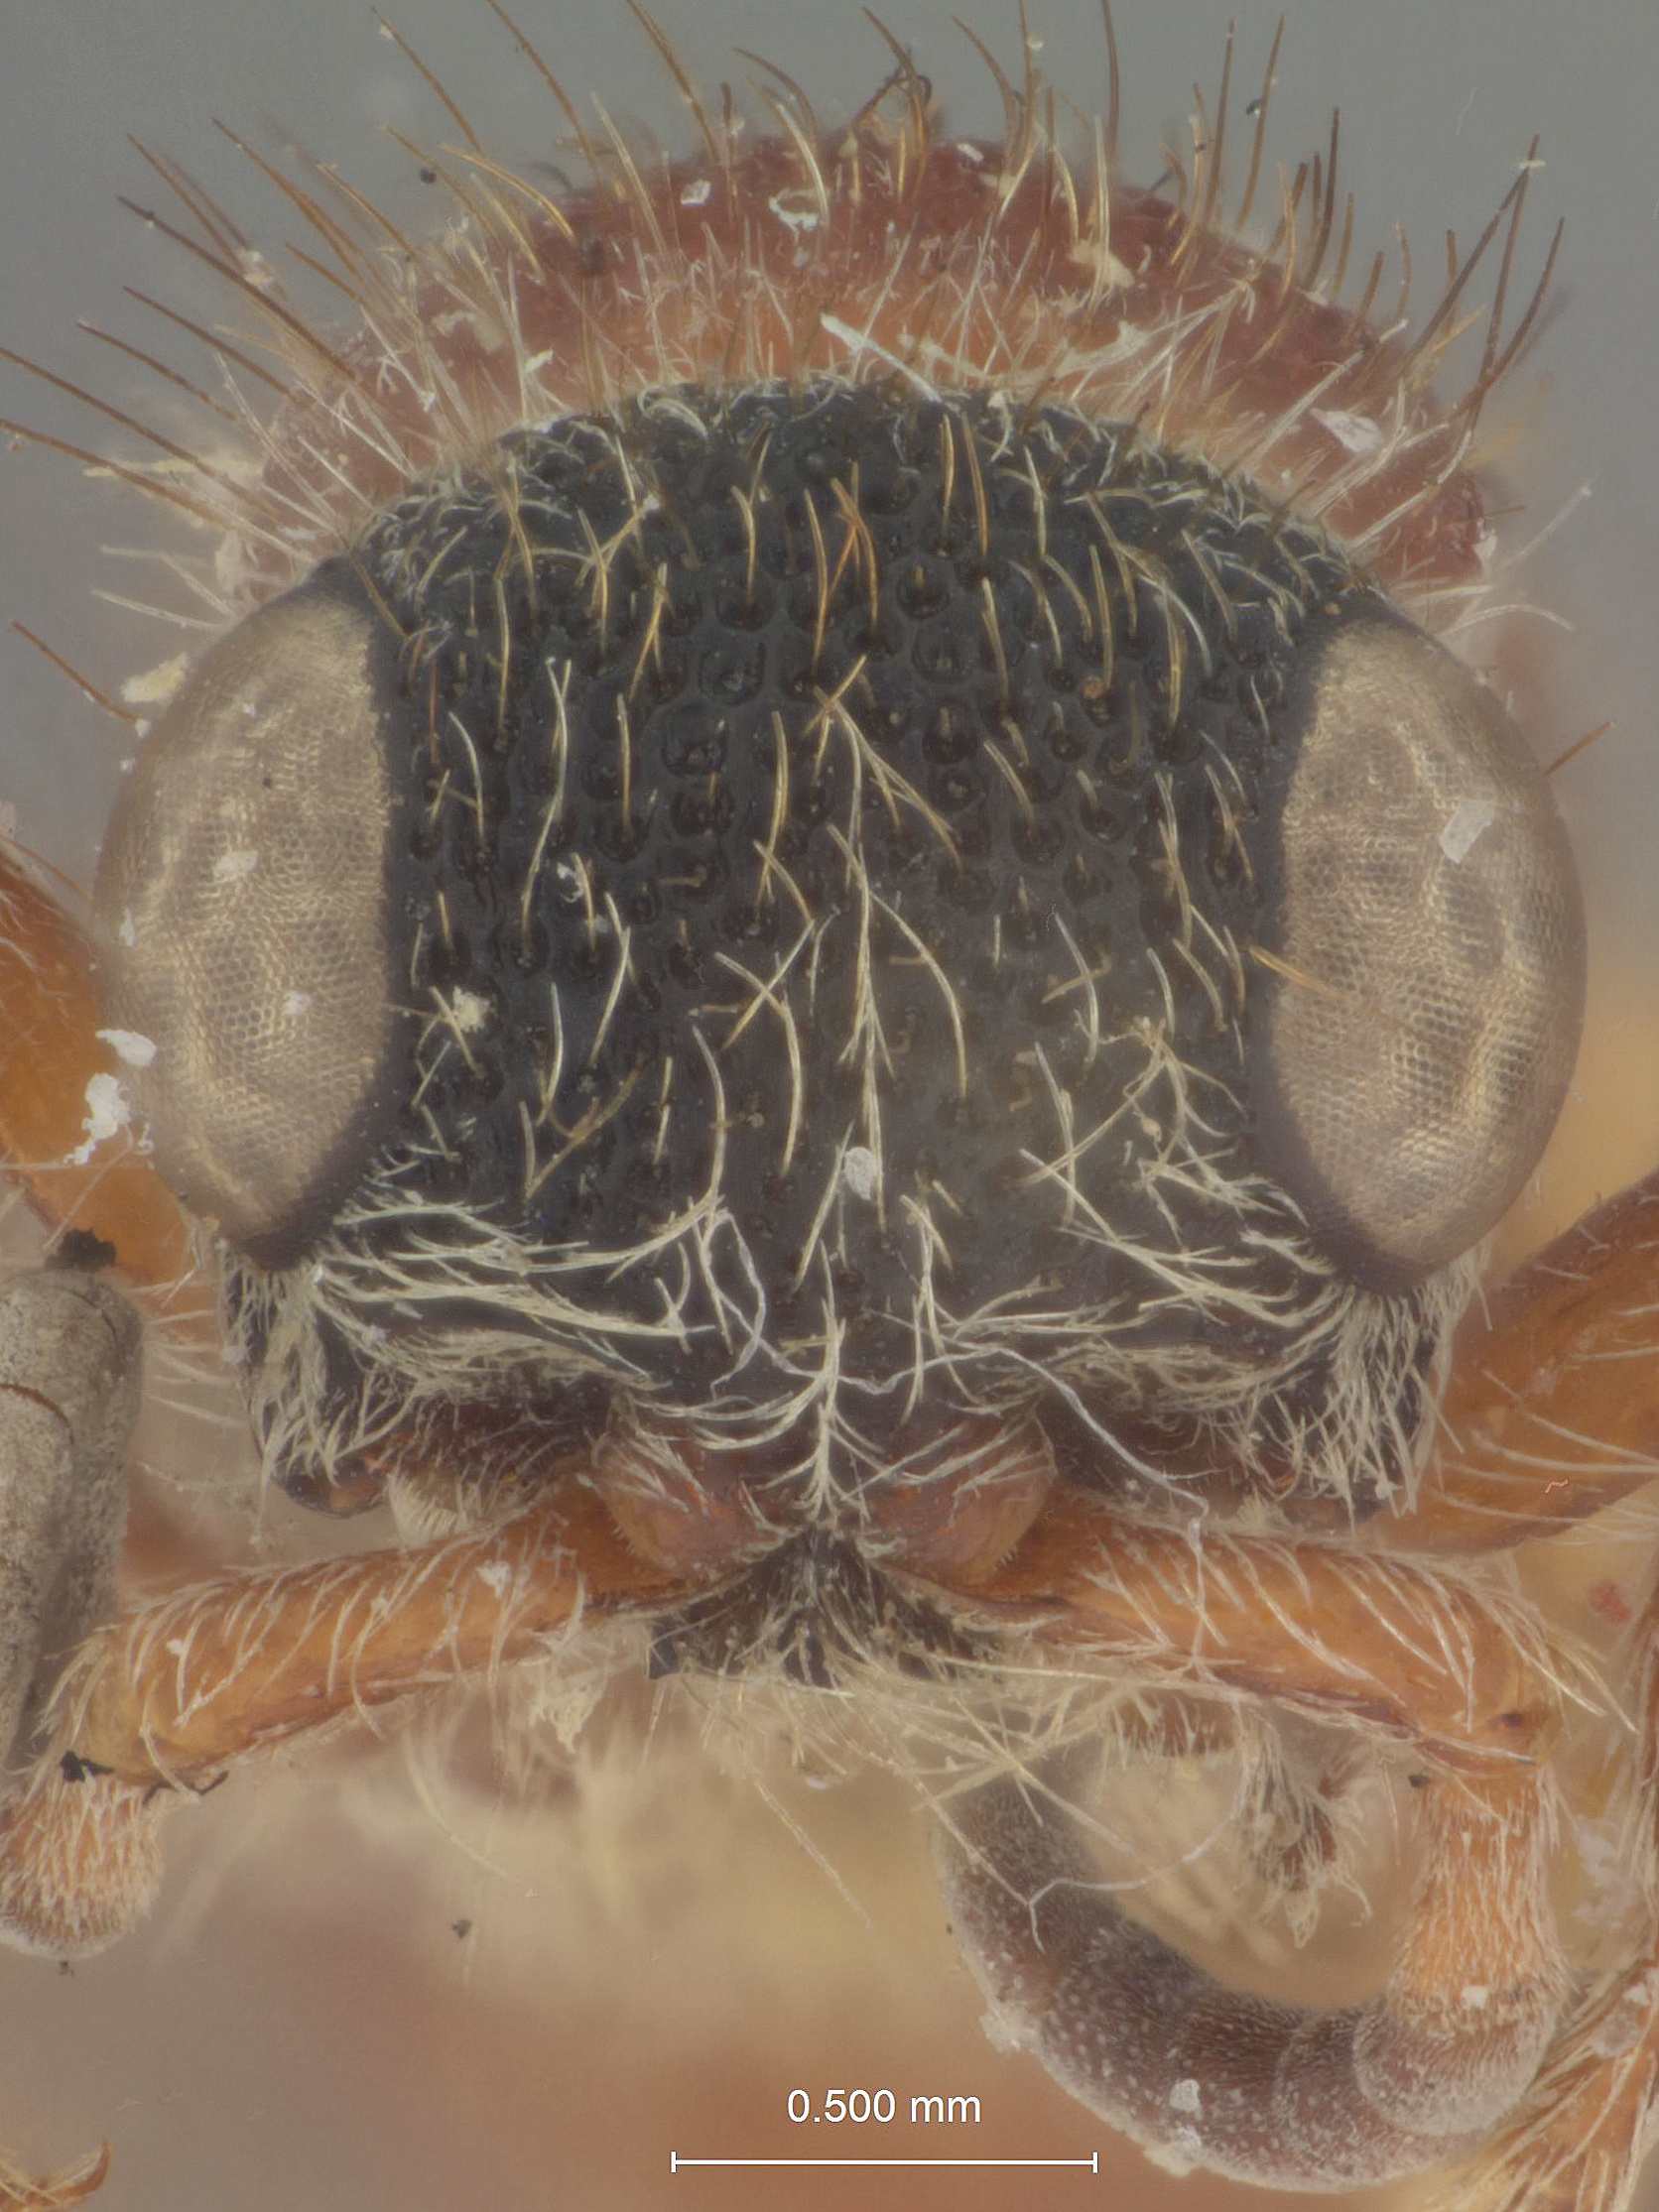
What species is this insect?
Timulla aureata
